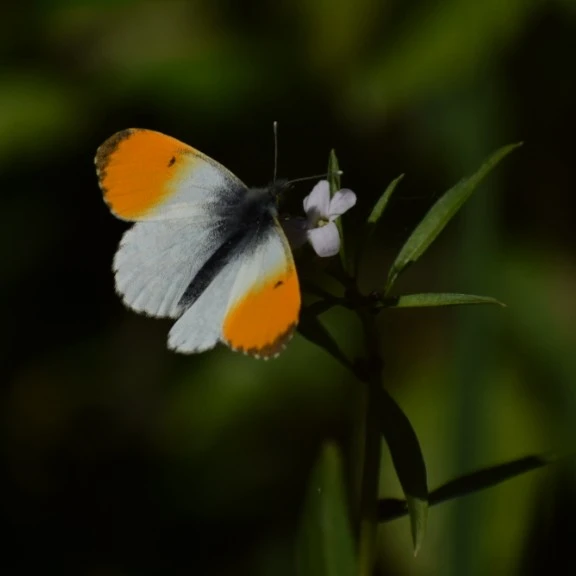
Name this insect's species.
Anthocharis cardamines
